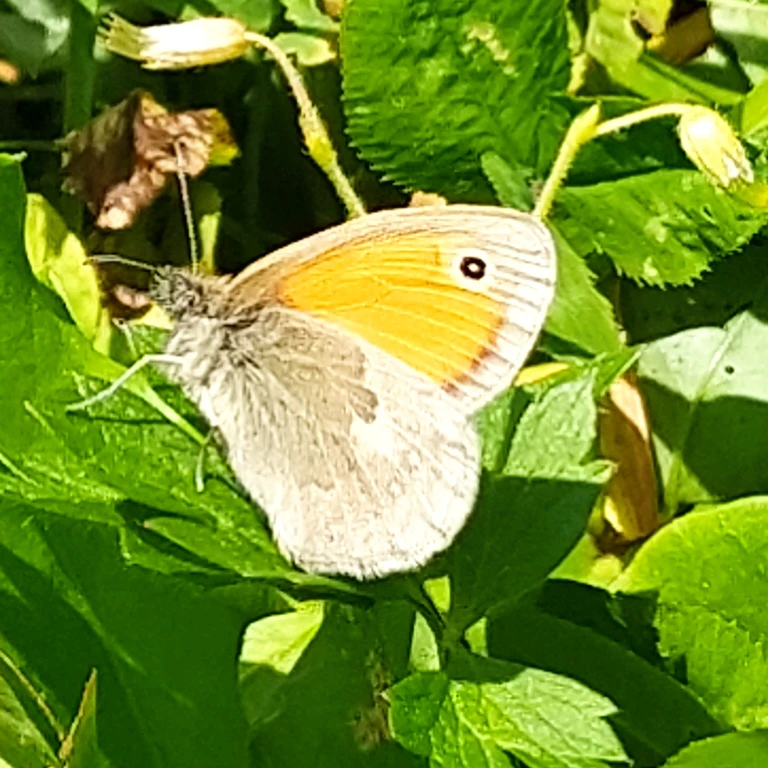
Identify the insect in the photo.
Coenonympha pamphilus
